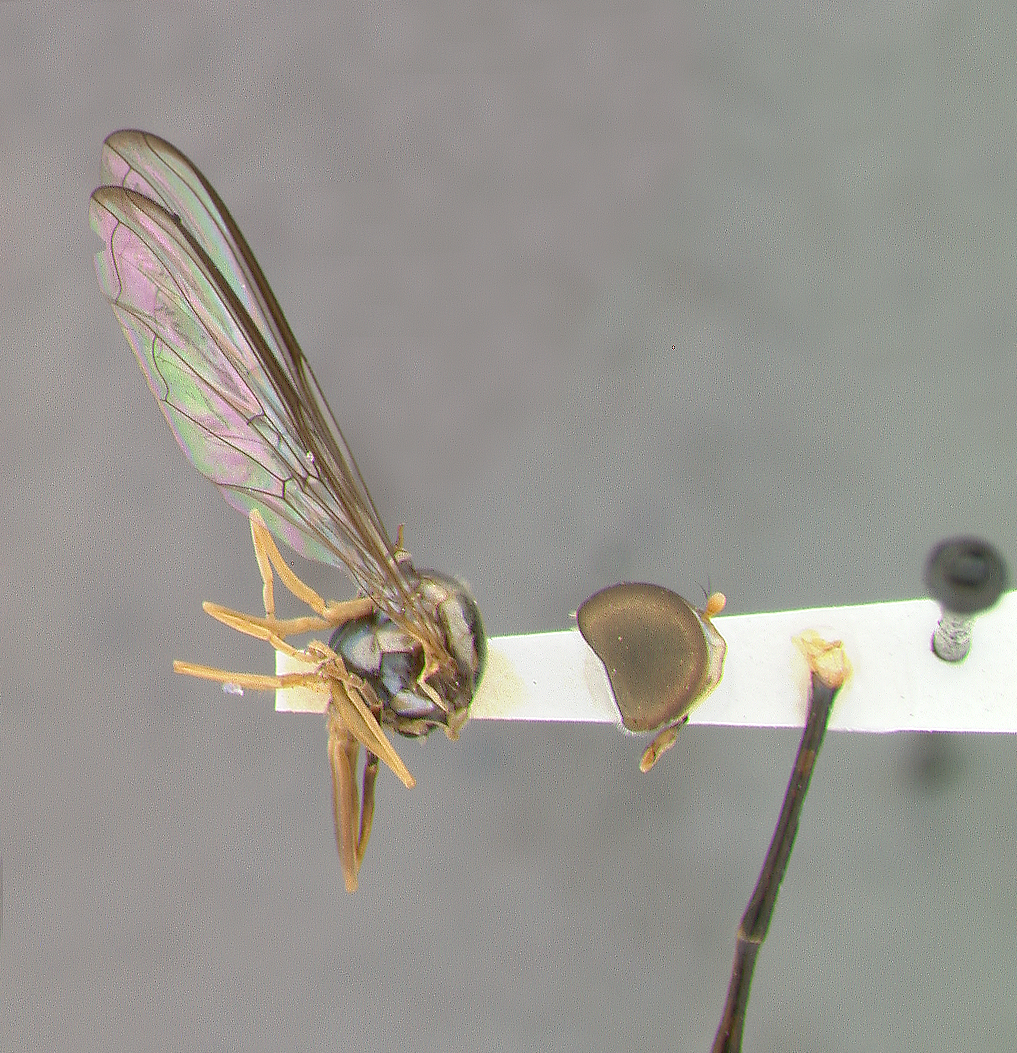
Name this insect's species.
Baccha macgregori
